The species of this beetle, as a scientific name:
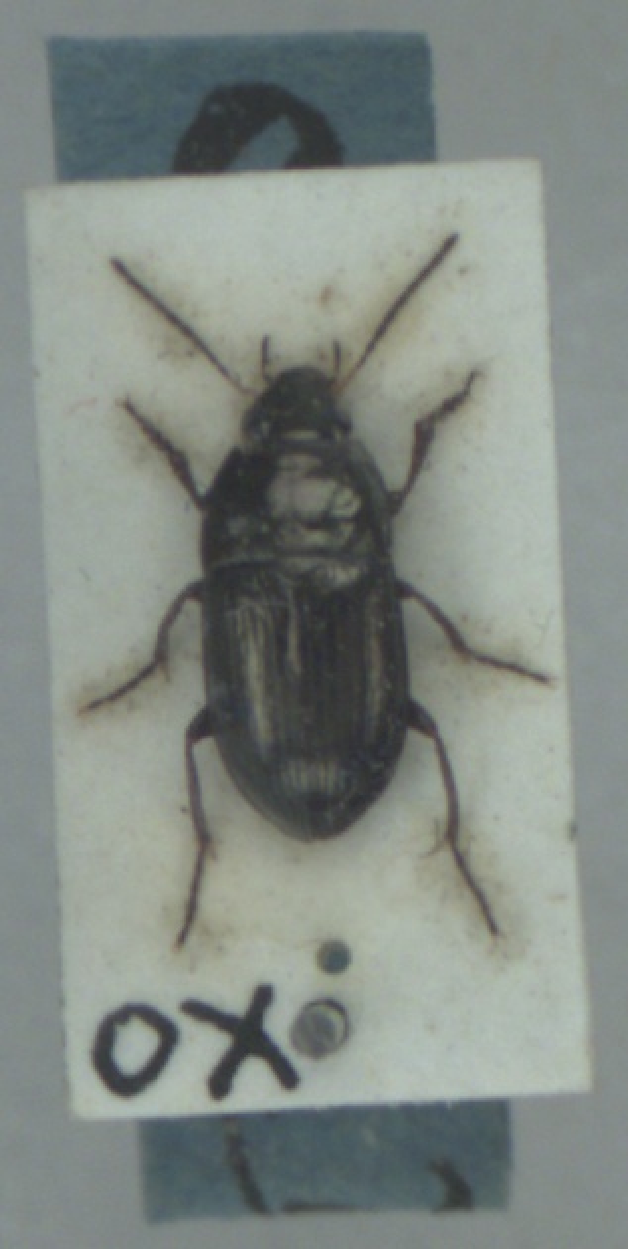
Amara communis
